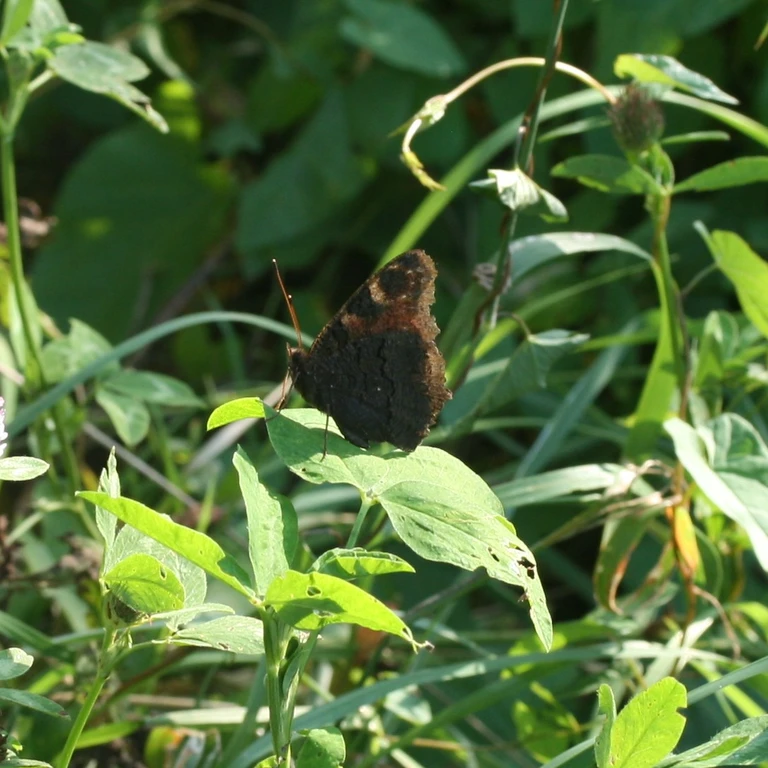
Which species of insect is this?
Aglais io
